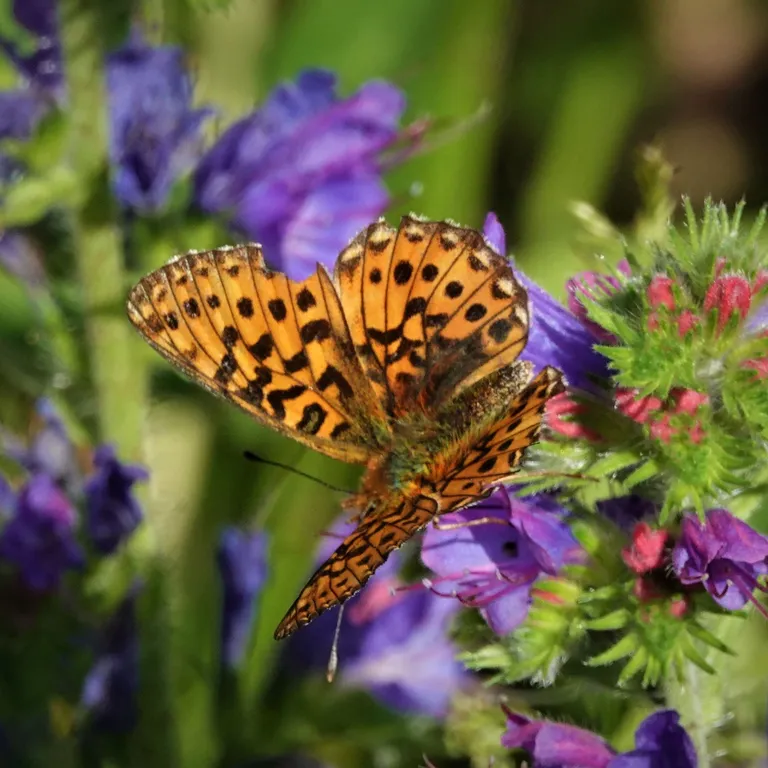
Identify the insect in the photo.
Boloria euphrosyne (also Clossiana euphrosyne)
